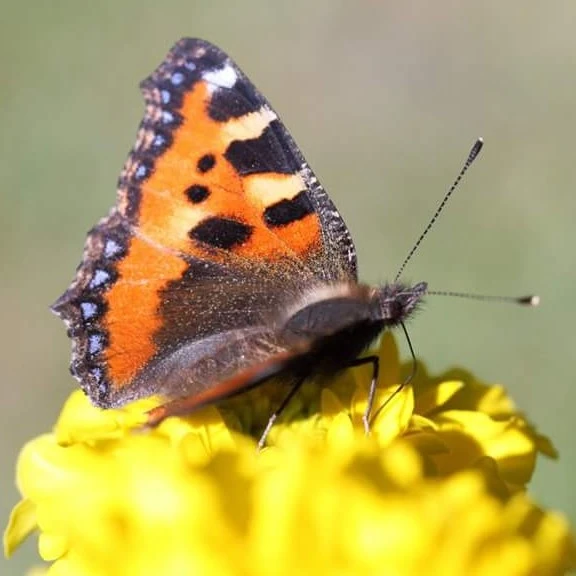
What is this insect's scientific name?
Aglais urticae
